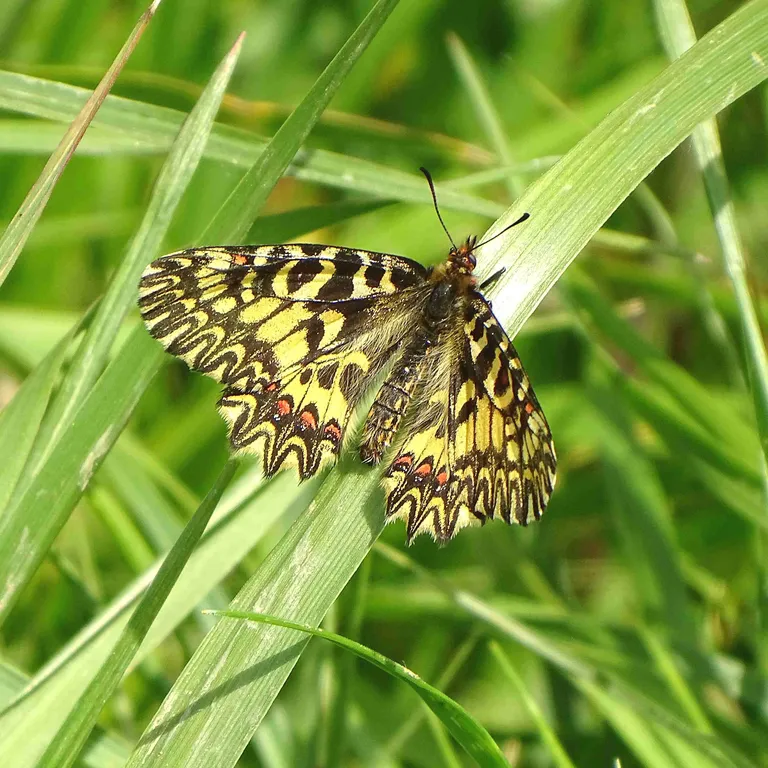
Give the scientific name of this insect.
Zerynthia polyxena
